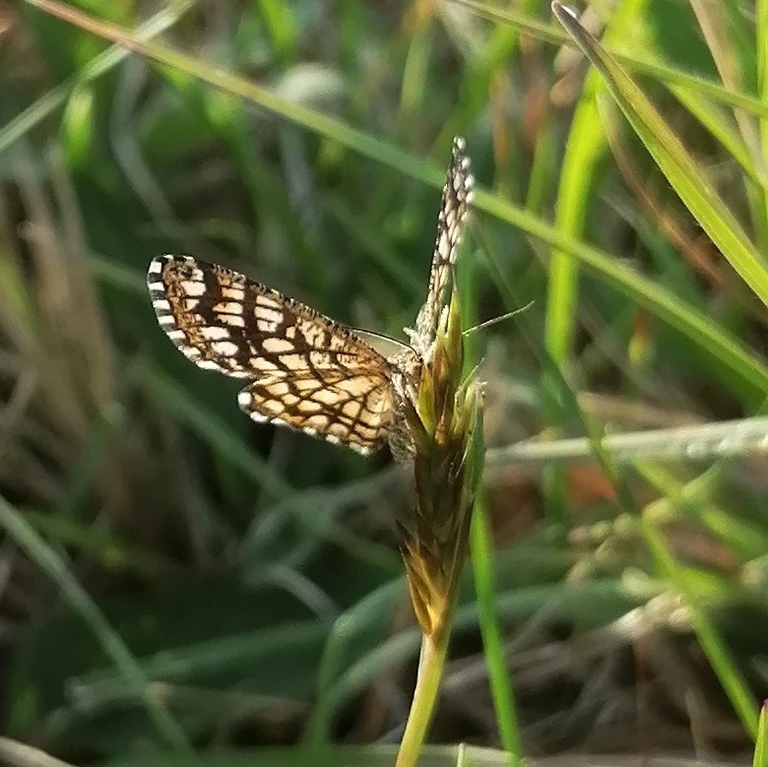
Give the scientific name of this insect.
Chiasmia clathrata
